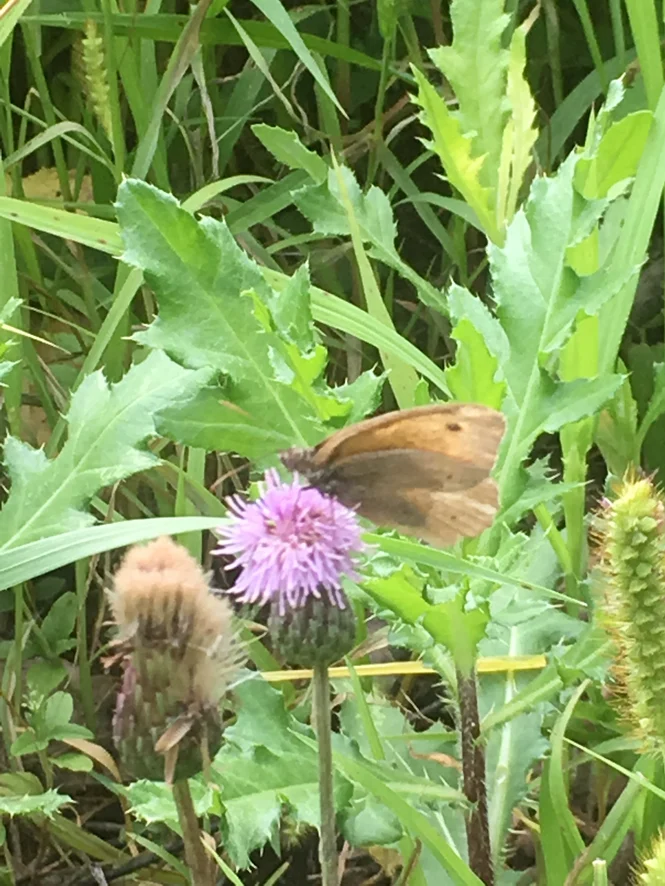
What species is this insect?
Maniola jurtina
